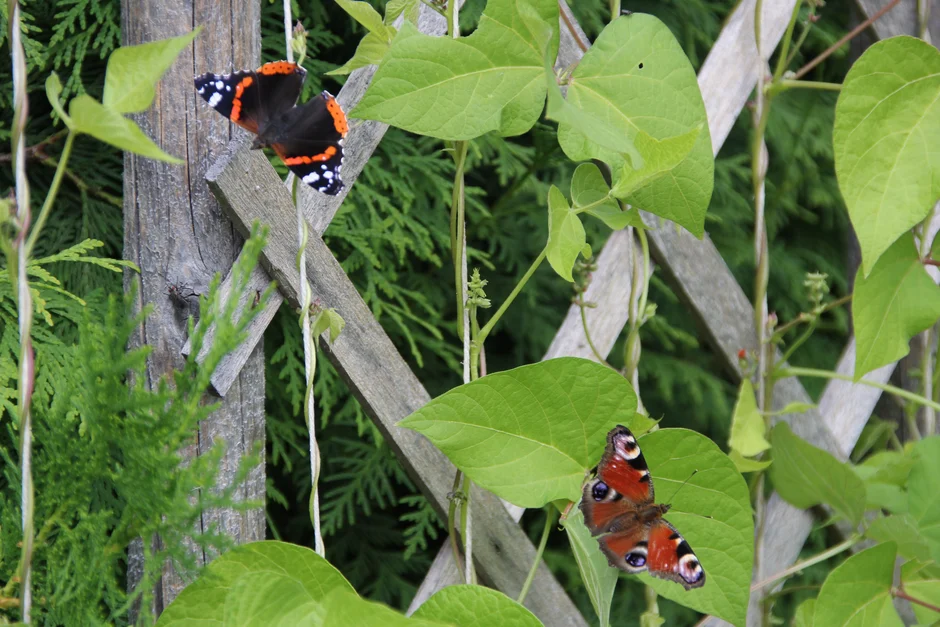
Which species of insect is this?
Vanessa atalanta
